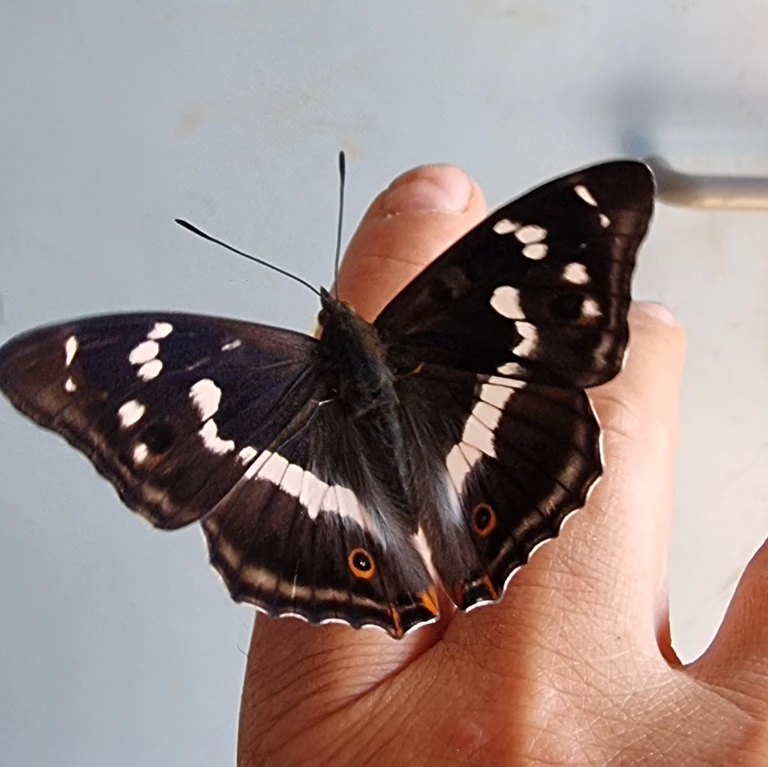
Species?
Apatura iris
